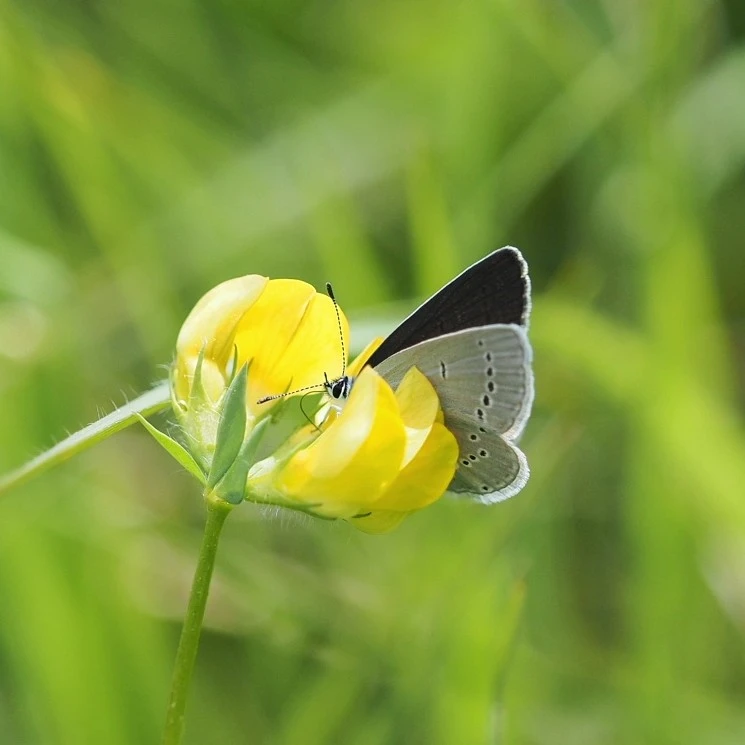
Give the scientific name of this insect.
Cupido minimus
